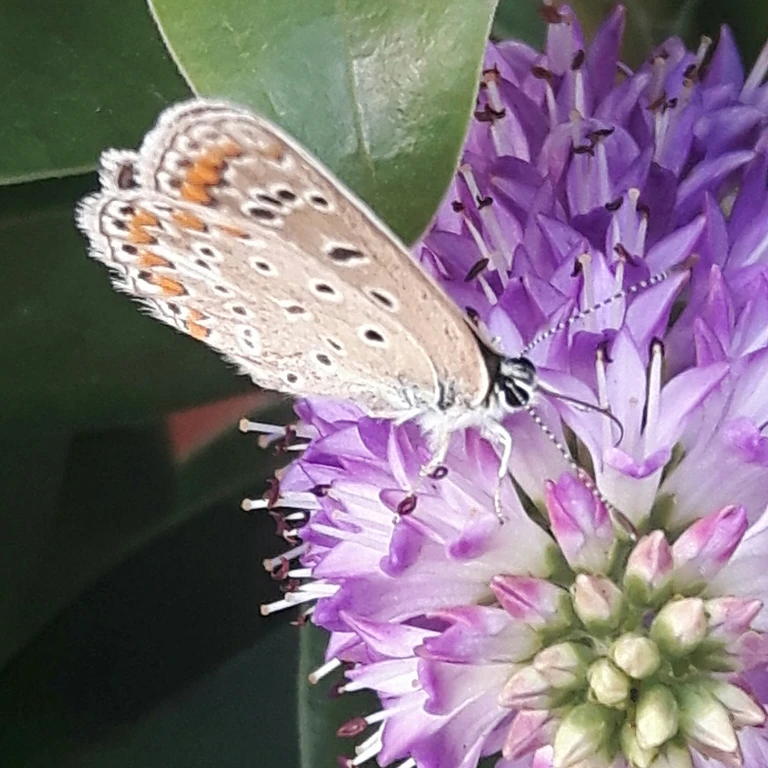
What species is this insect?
Polyommatus icarus
